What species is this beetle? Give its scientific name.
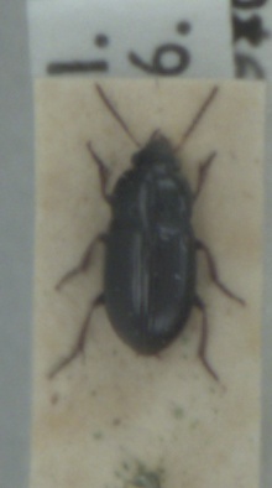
Amara tibialis
